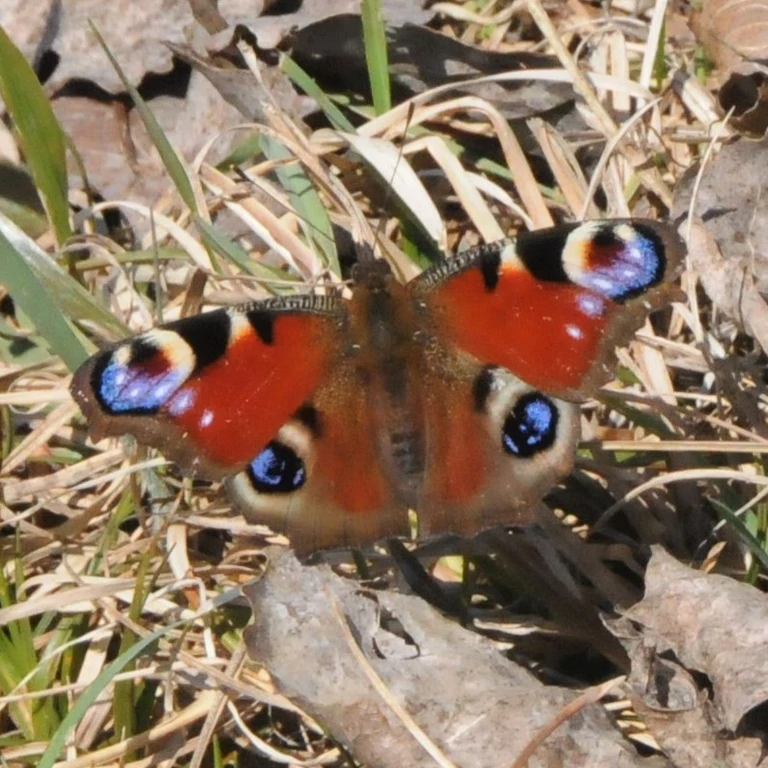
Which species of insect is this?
Aglais io
